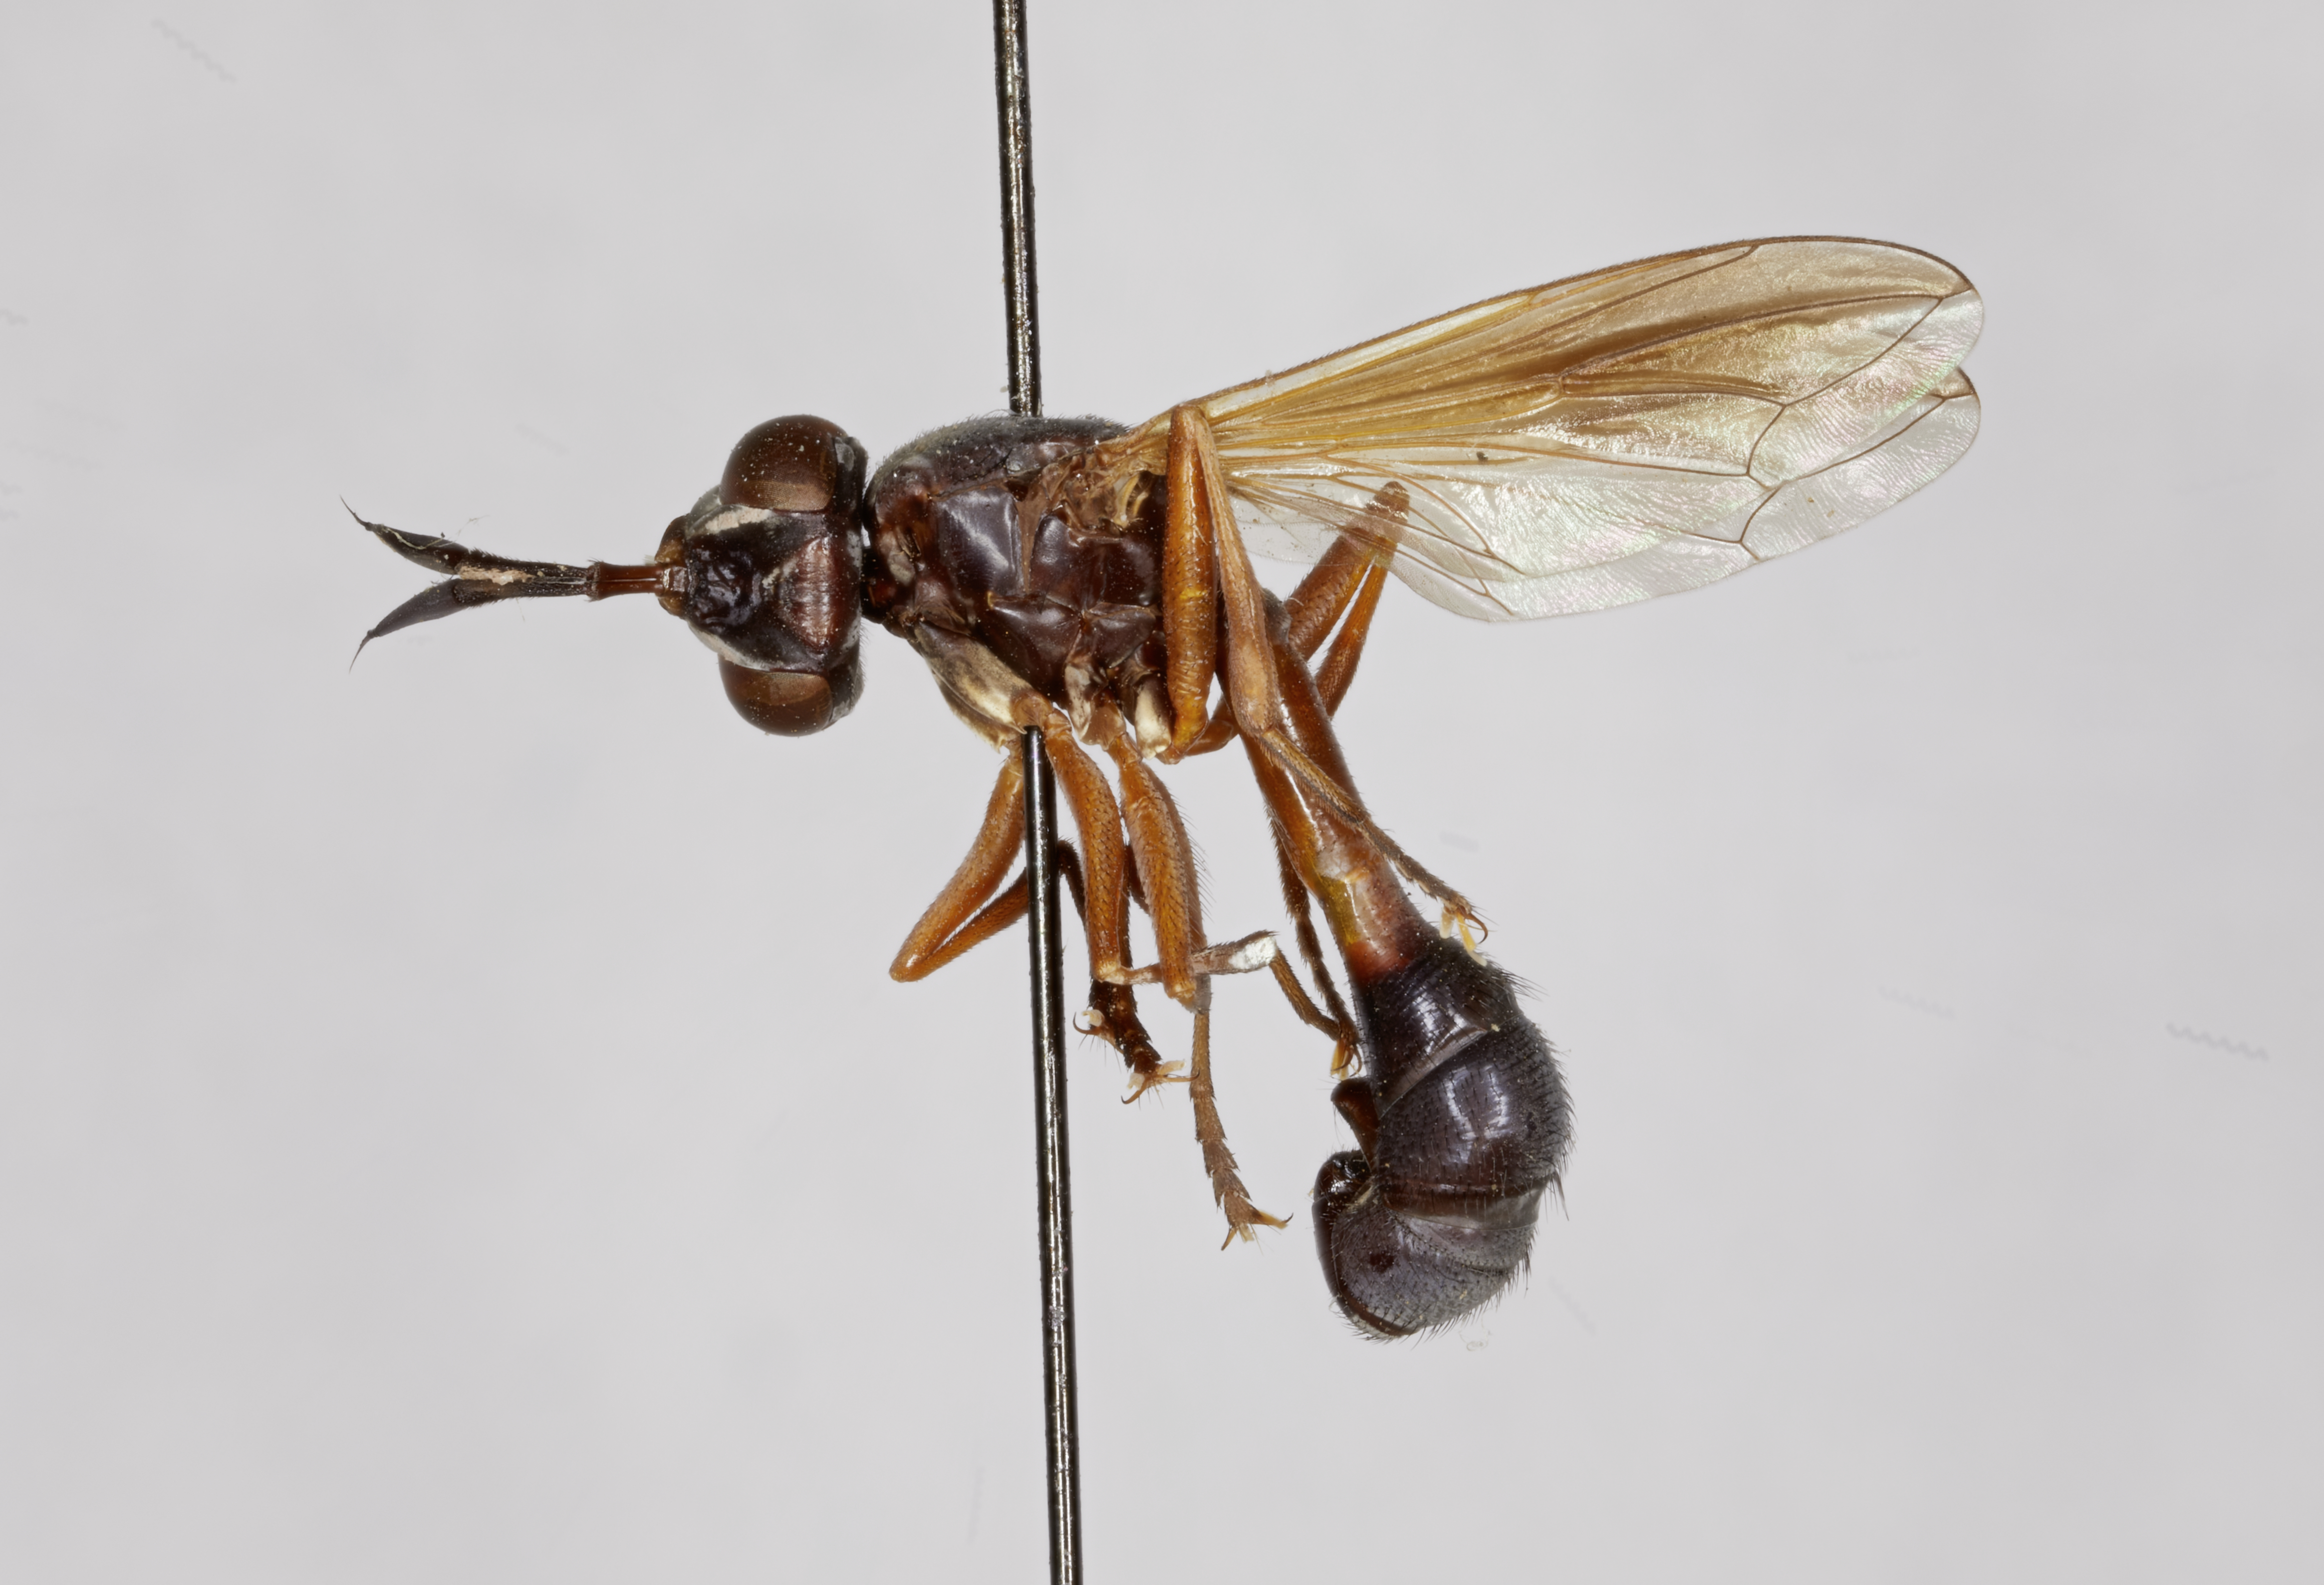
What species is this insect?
Conops hermanni (also Physoconops hermanni)
